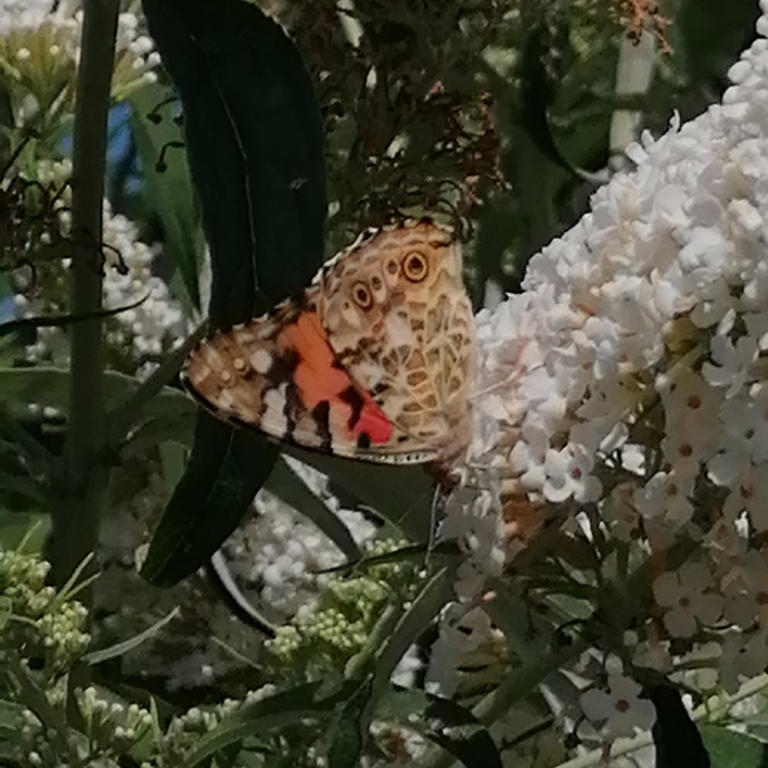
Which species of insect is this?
Vanessa cardui
